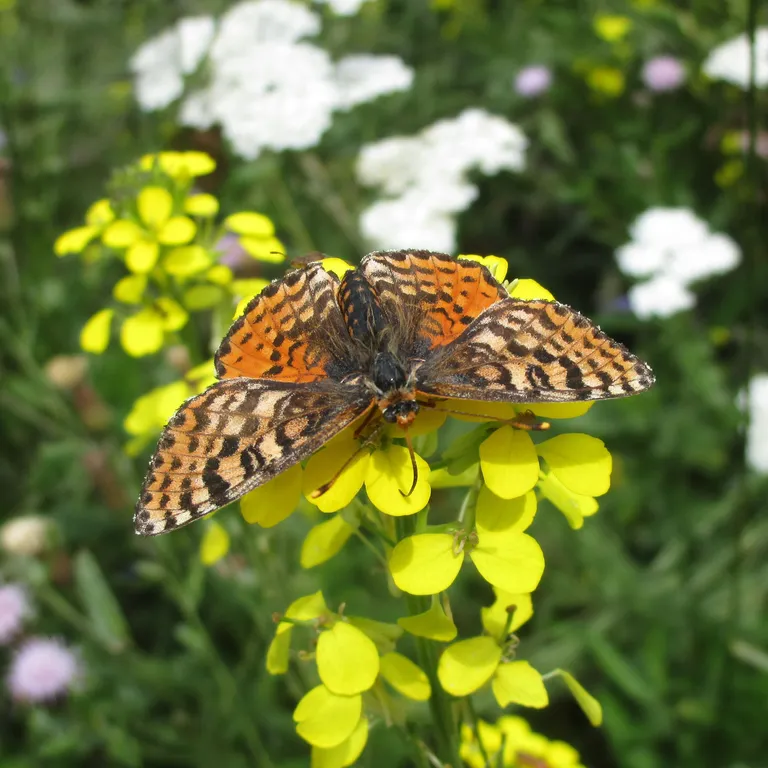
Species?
Melitaea didyma
